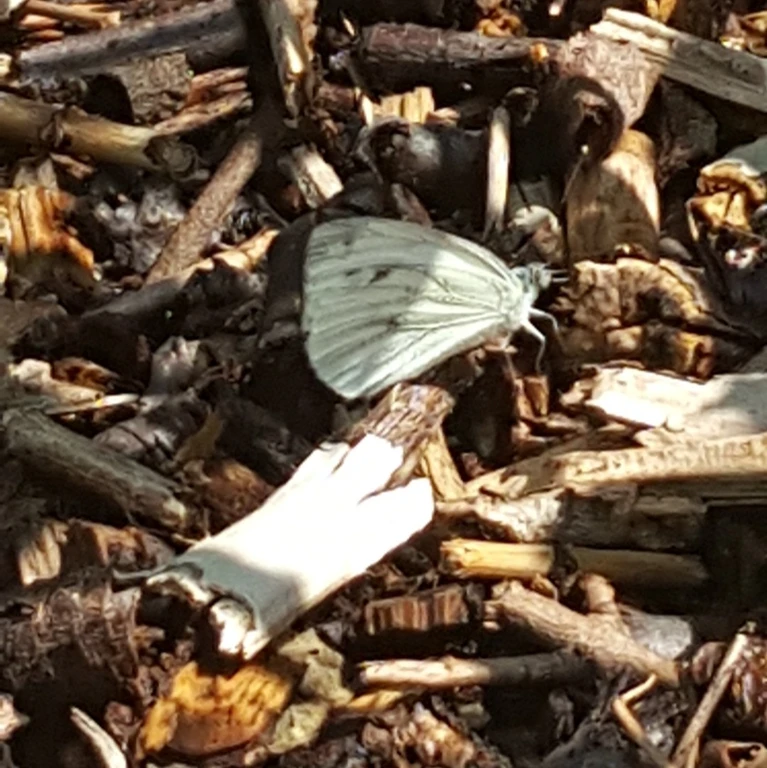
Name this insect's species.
Pieris napi
